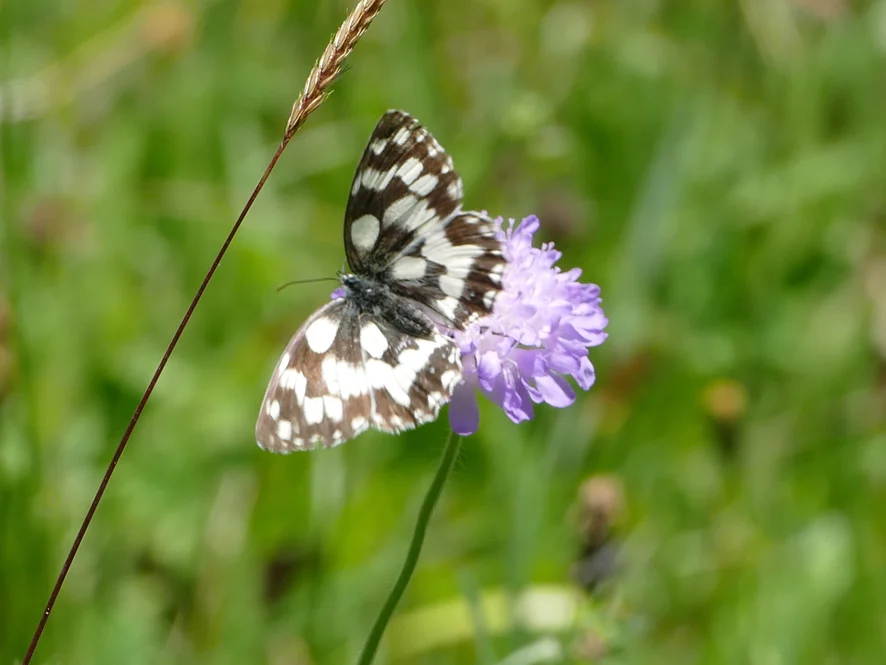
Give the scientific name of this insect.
Melanargia galathea
